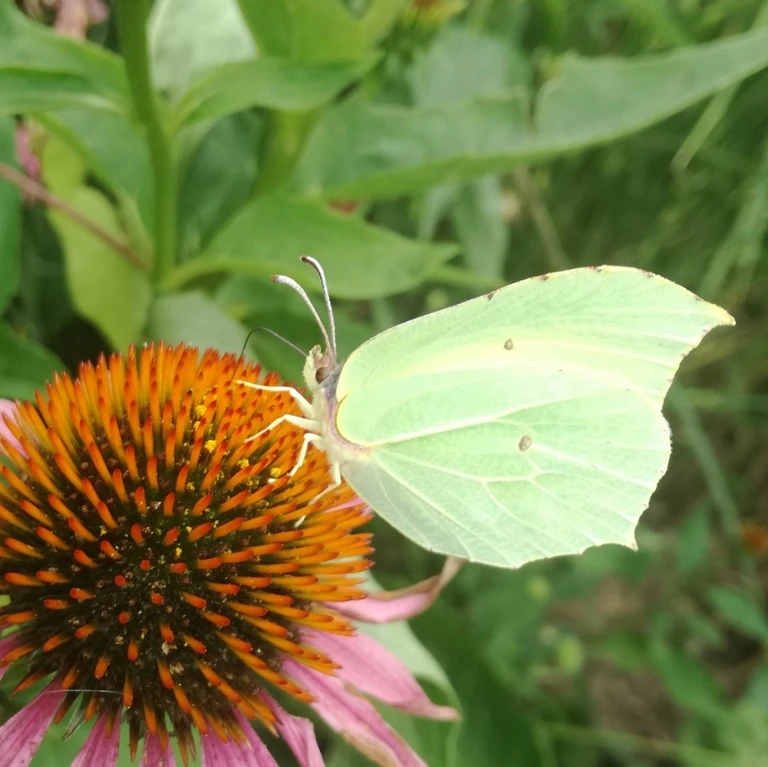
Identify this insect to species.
Gonepteryx rhamni
